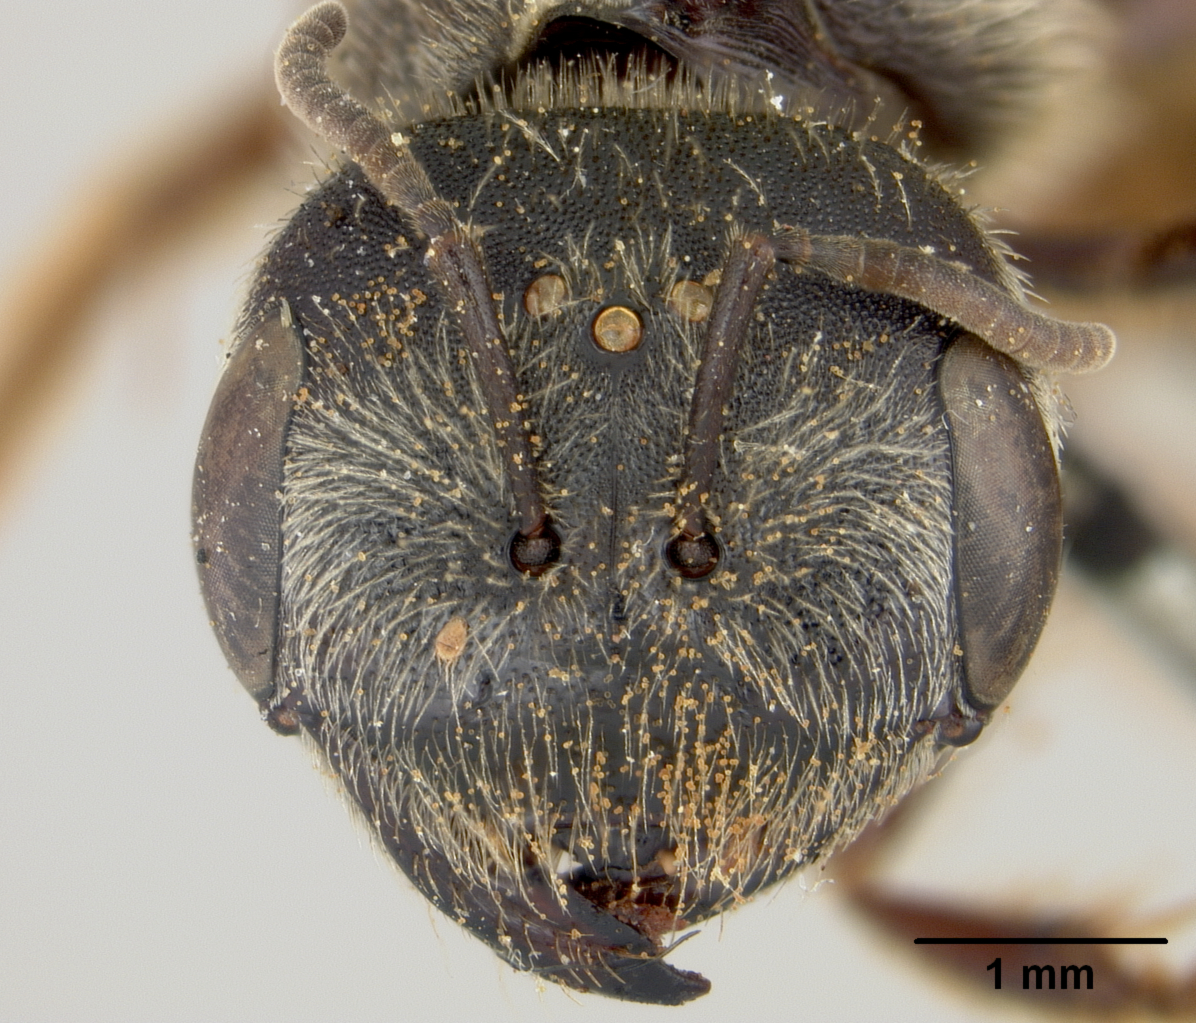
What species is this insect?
Halictus townsendi
